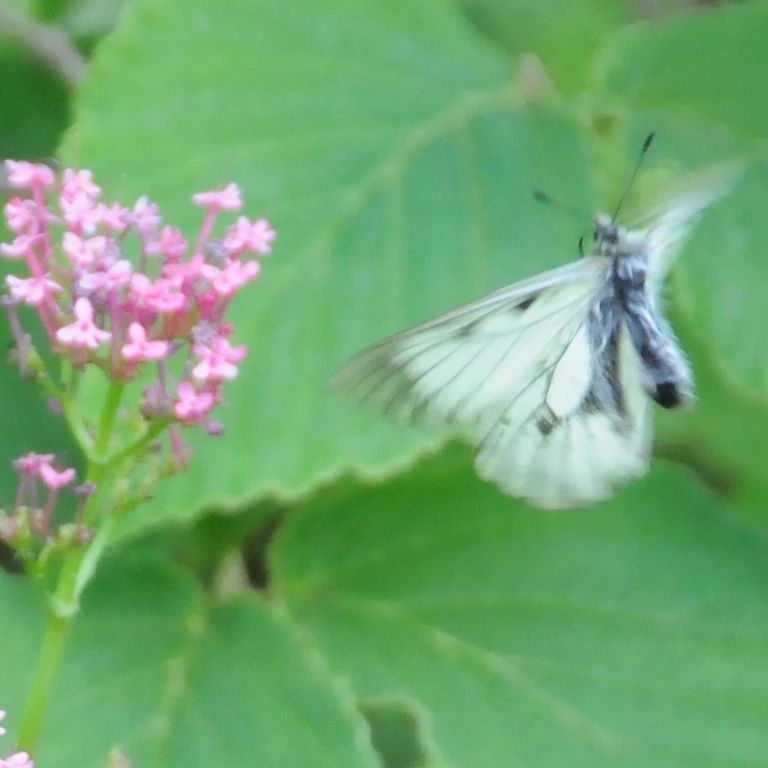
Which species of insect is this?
Parnassius mnemosyne
